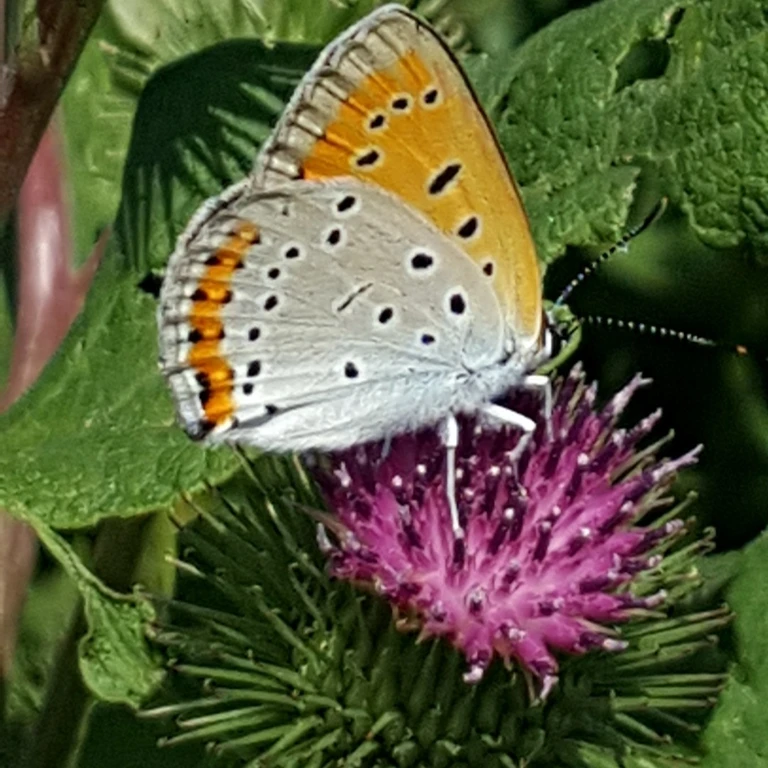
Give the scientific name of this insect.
Lycaena dispar
